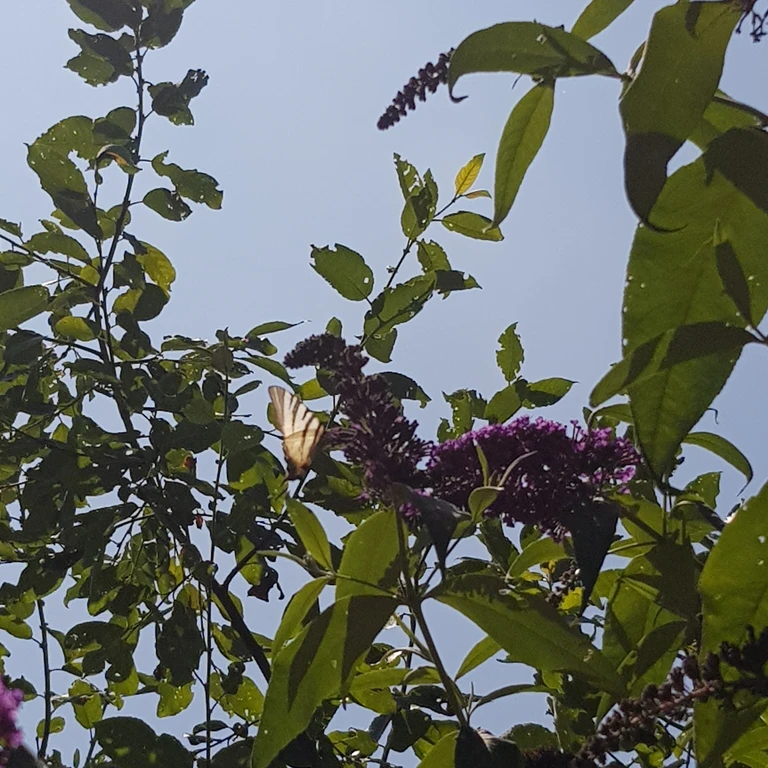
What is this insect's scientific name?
Iphiclides podalirius
